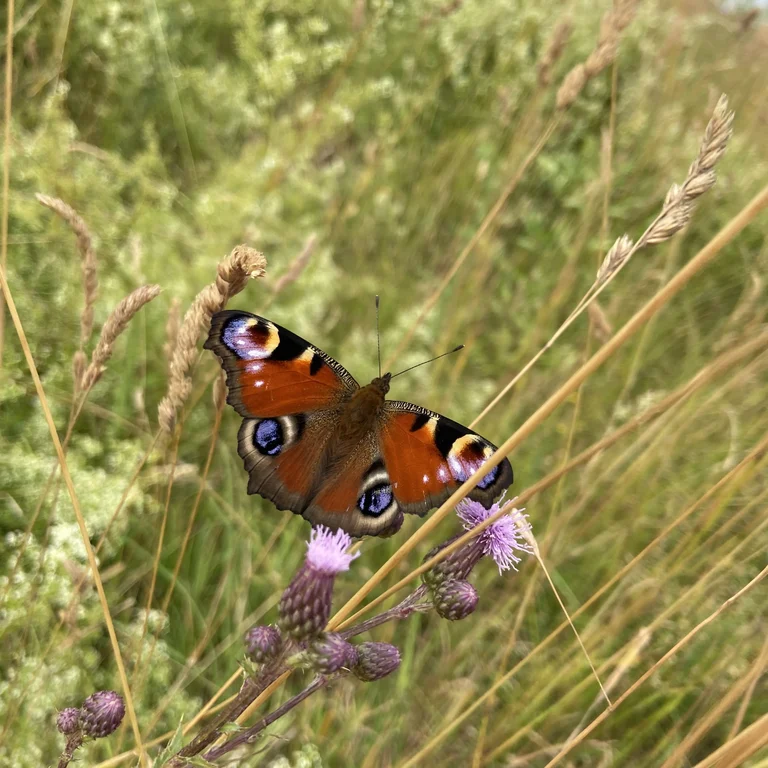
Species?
Aglais io
